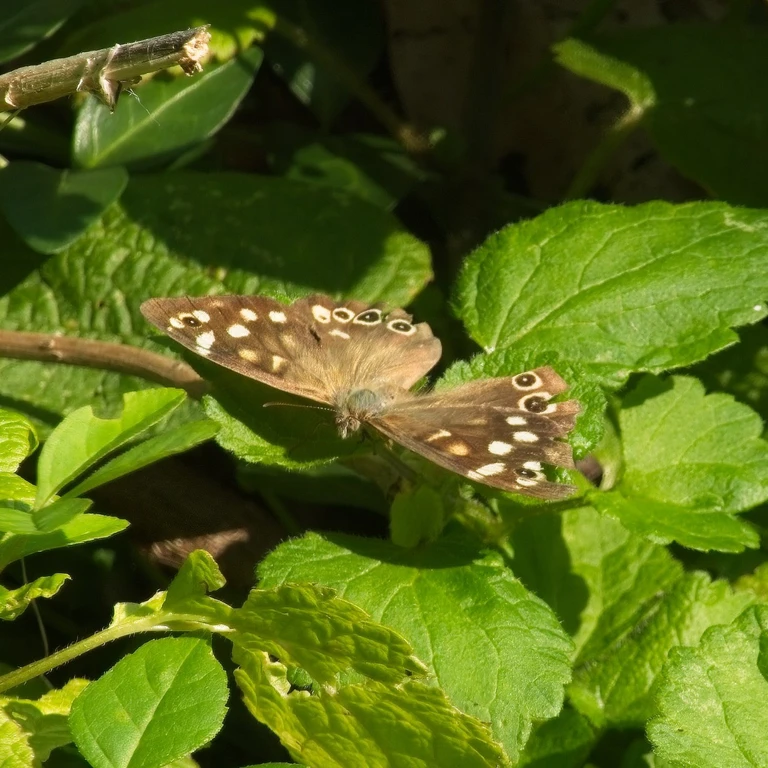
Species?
Pararge aegeria
